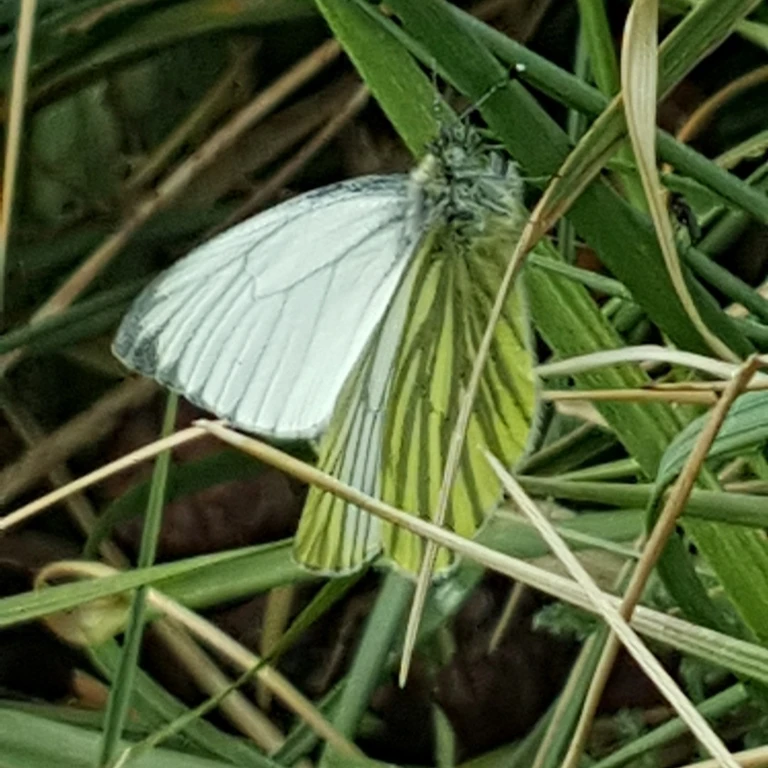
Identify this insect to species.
Pieris napi
